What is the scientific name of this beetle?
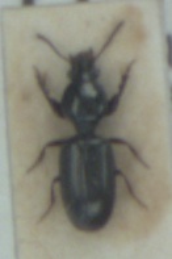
Dyschirius salinus
